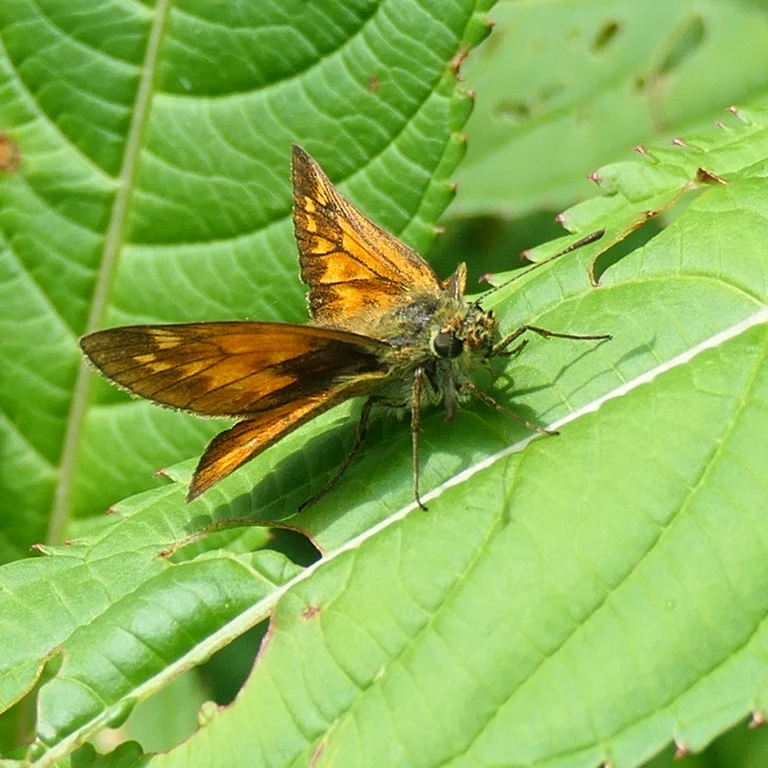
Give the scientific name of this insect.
Ochlodes sylvanus (also Ochlodes venata)
